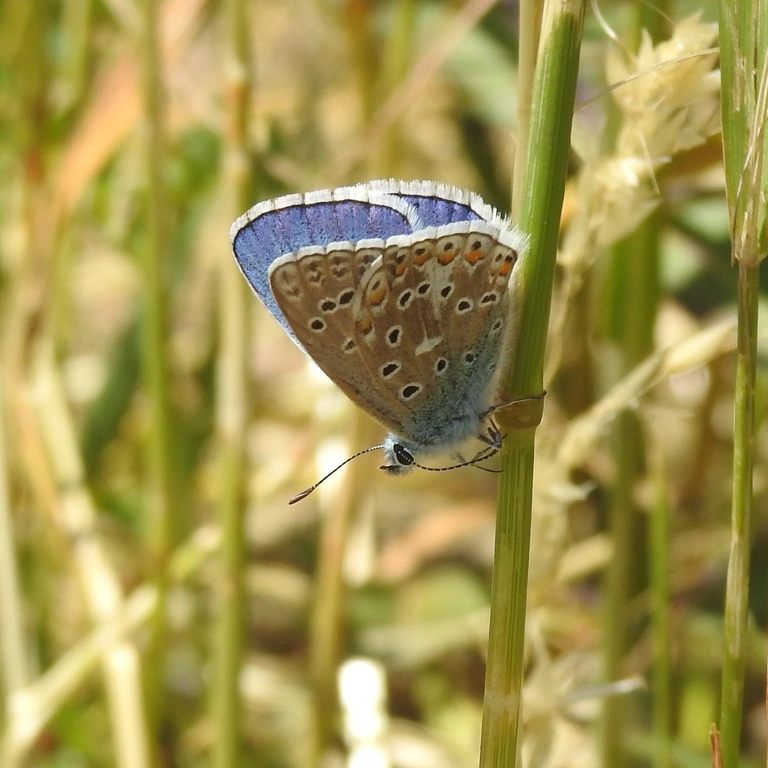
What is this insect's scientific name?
Lysandra bellargus
